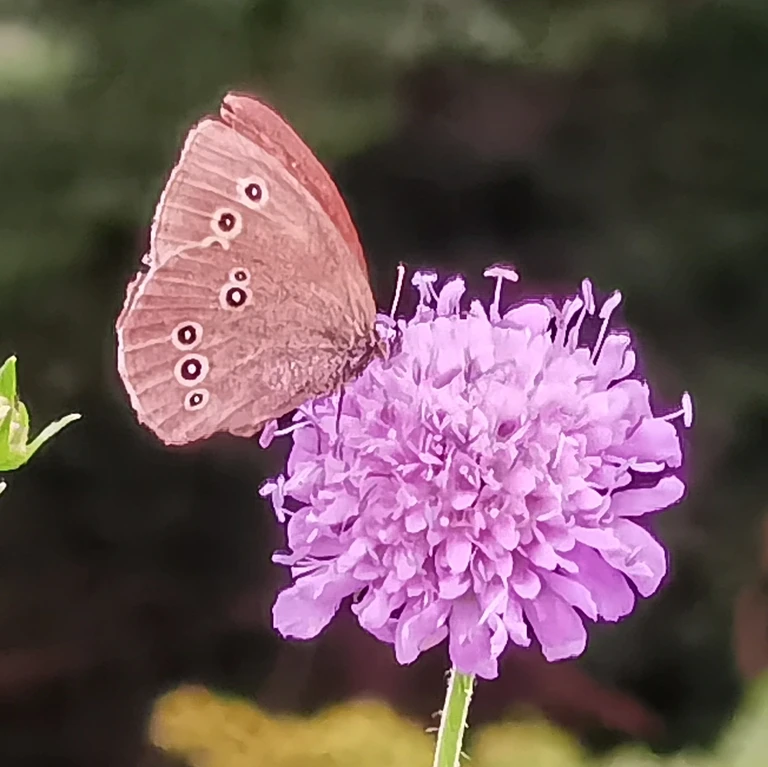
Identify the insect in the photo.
Aphantopus hyperantus
